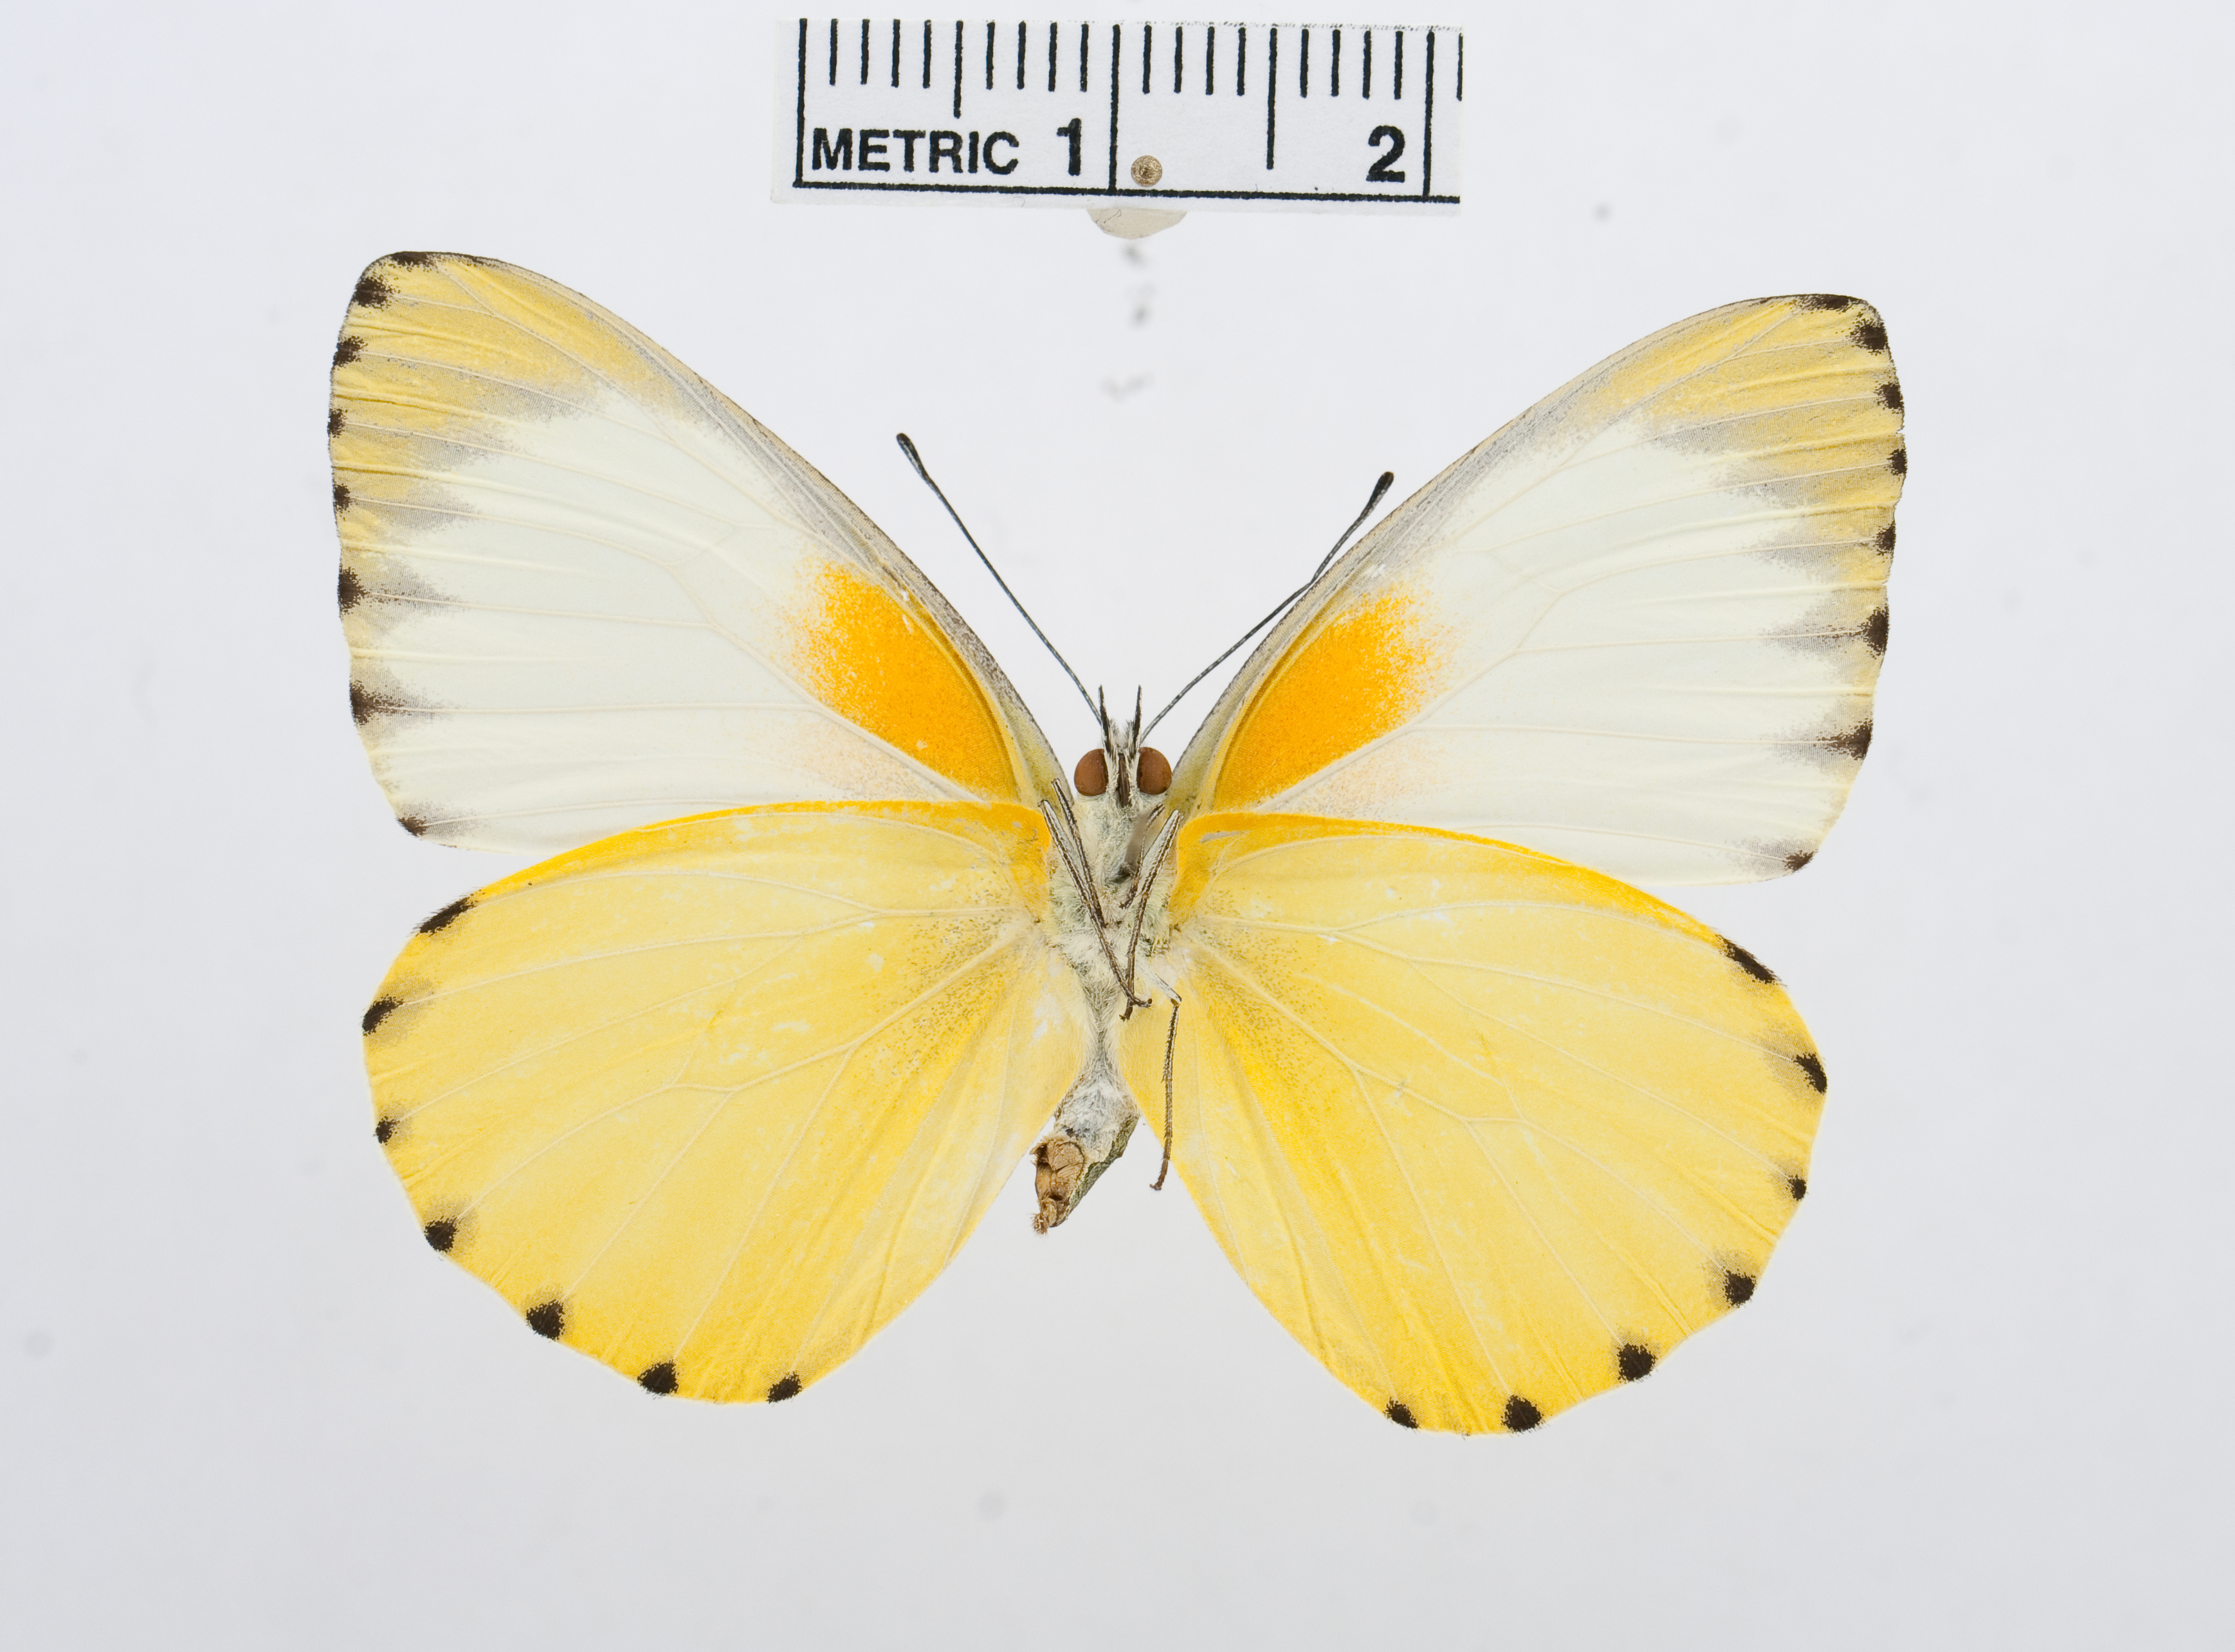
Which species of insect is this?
Appias sabina
